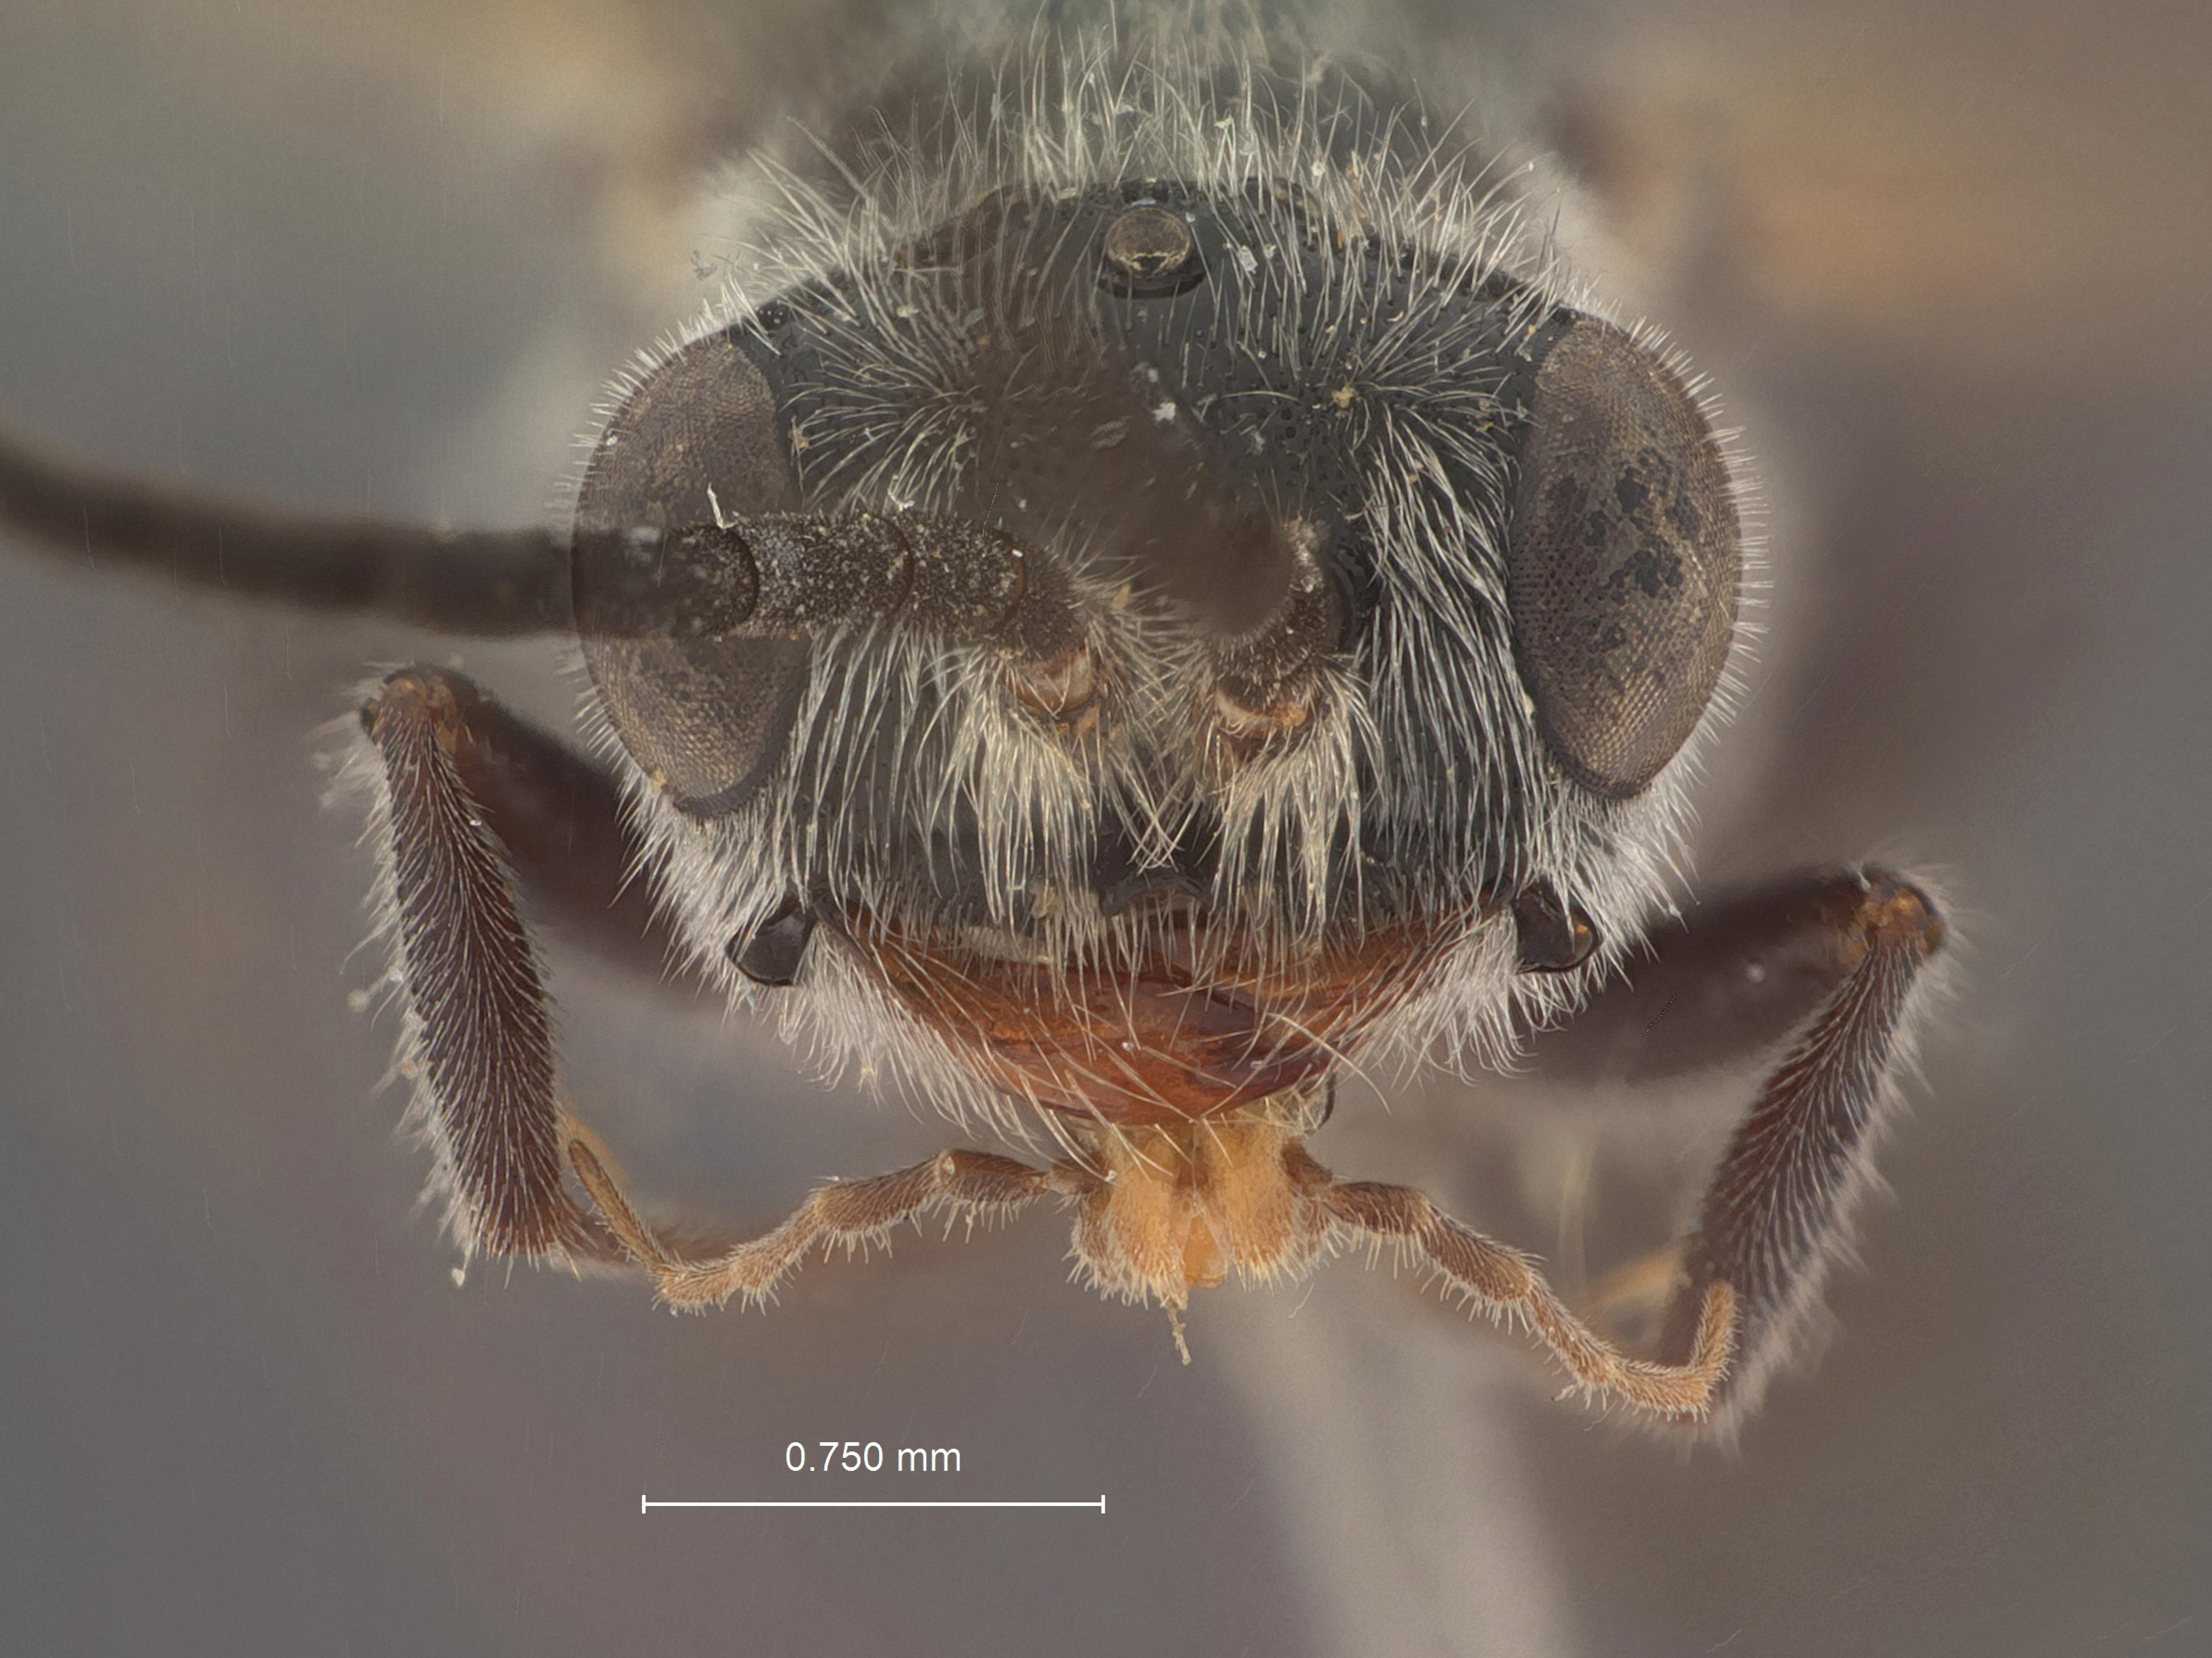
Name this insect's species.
Methocha litoralis
